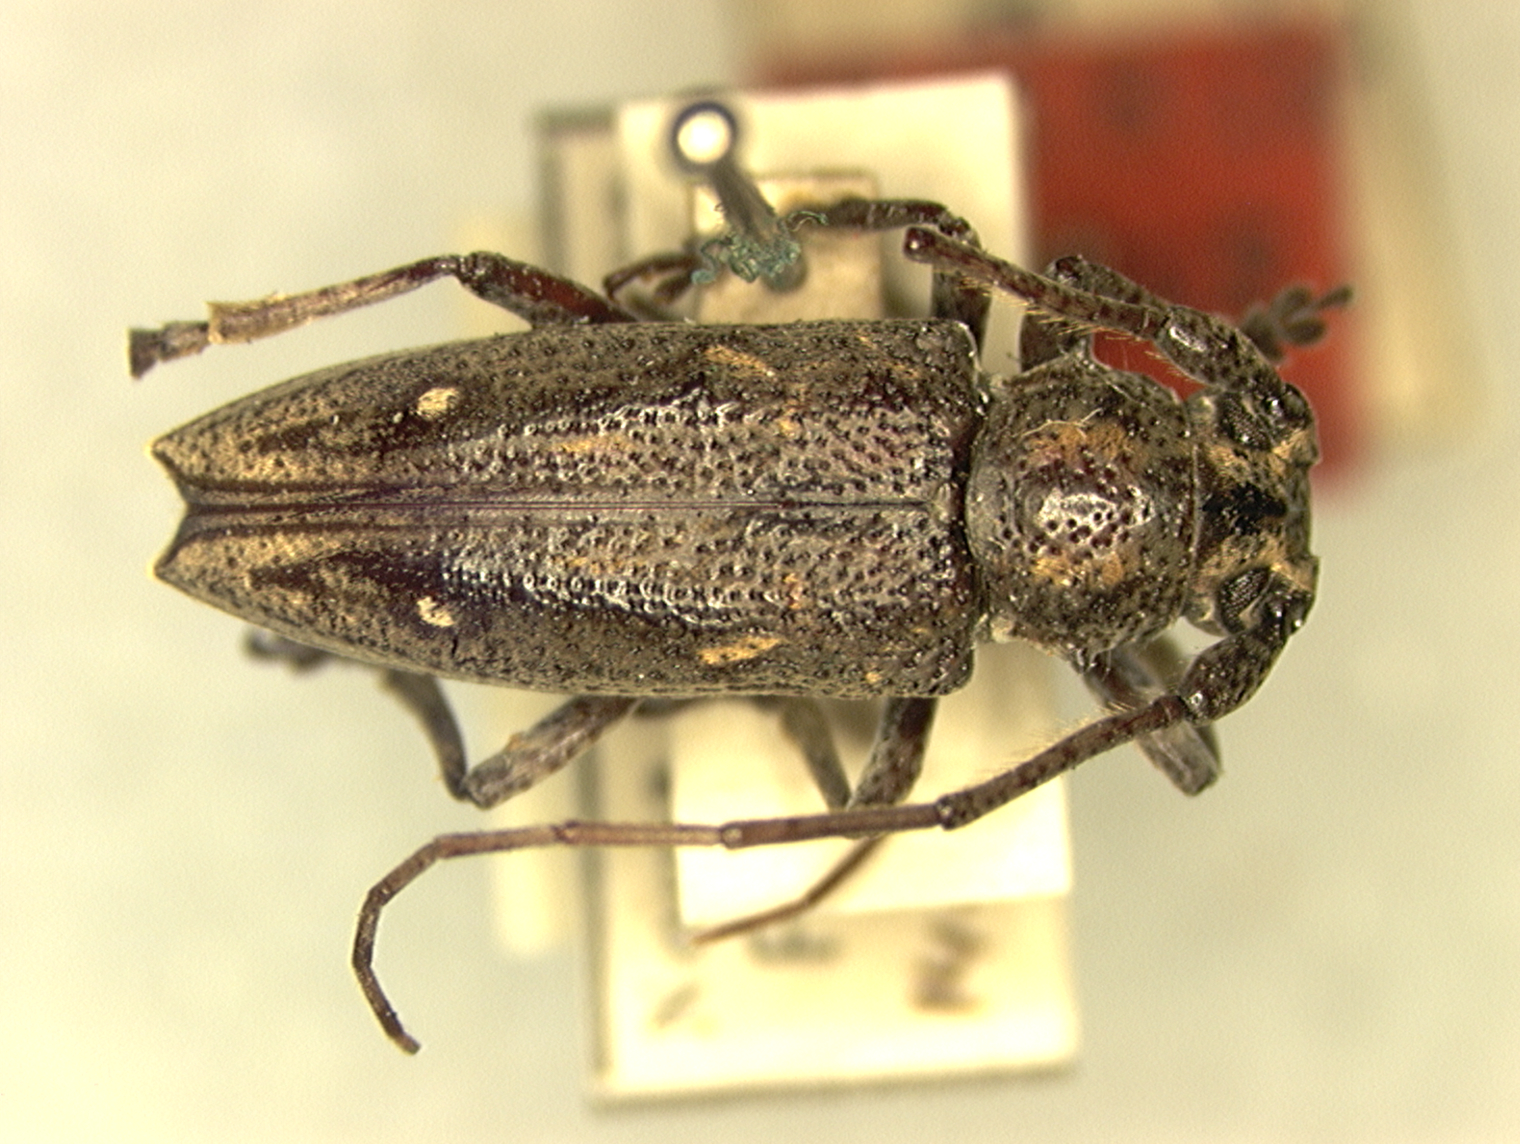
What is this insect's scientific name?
Micromulciber notatus
